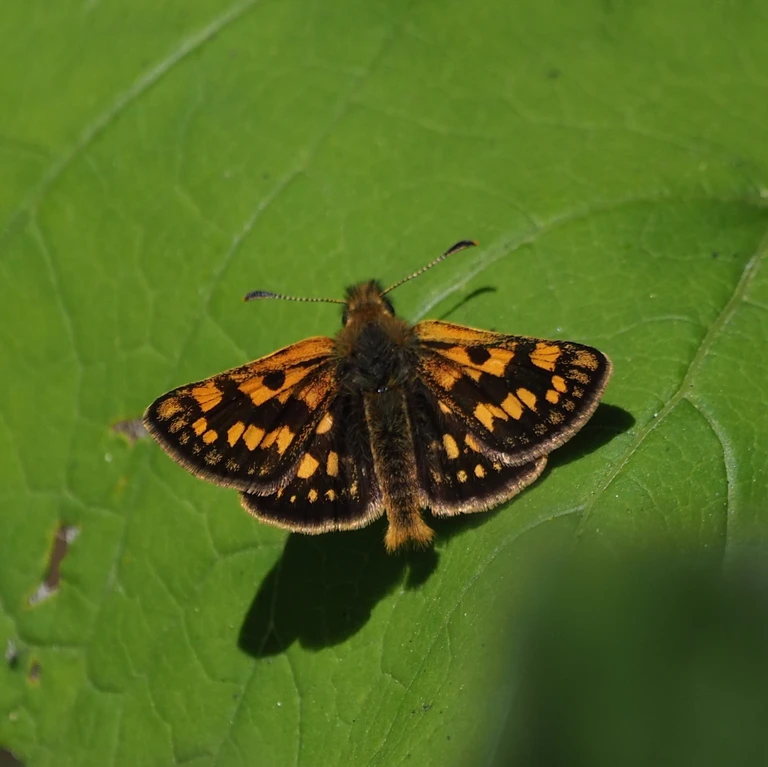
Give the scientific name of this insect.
Carterocephalus palaemon
